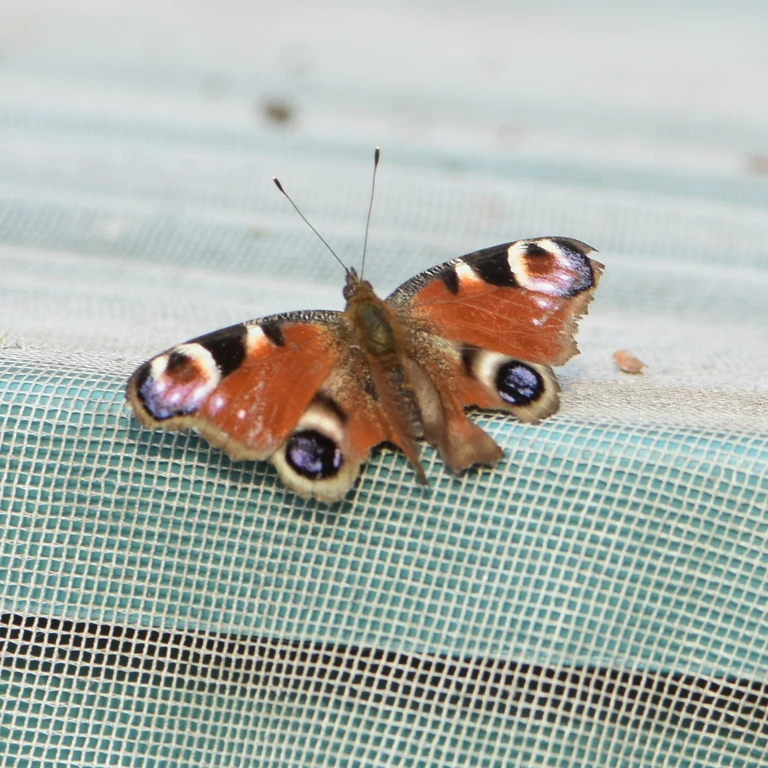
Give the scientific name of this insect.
Aglais io
